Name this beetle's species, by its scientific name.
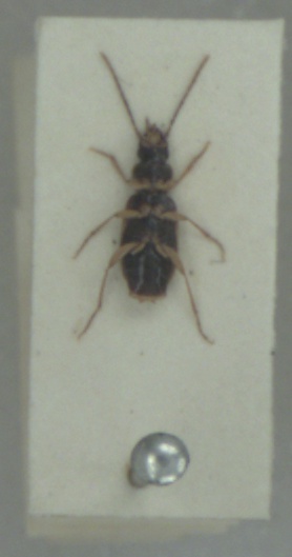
Badister sodalis
